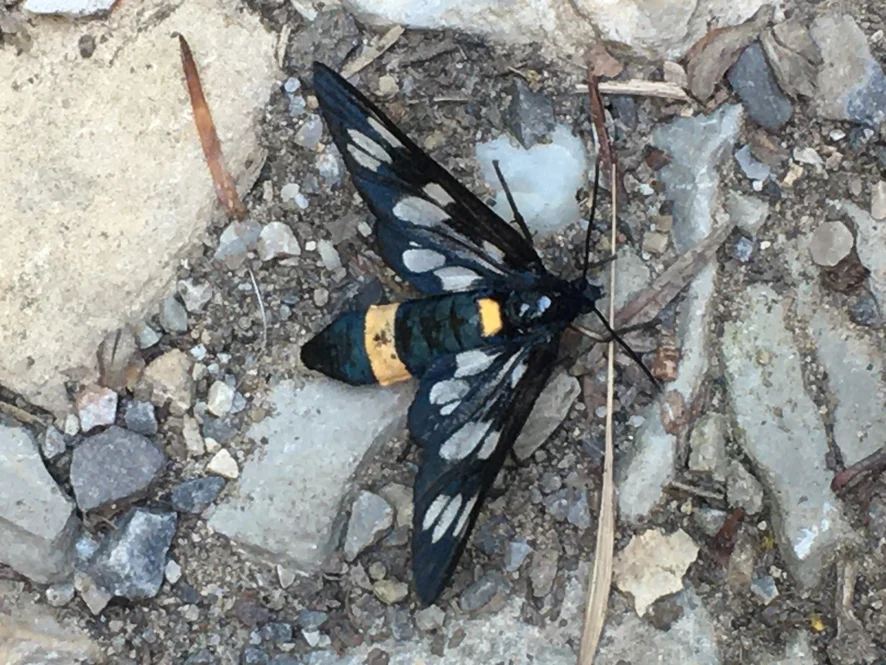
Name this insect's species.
Amata phegea
